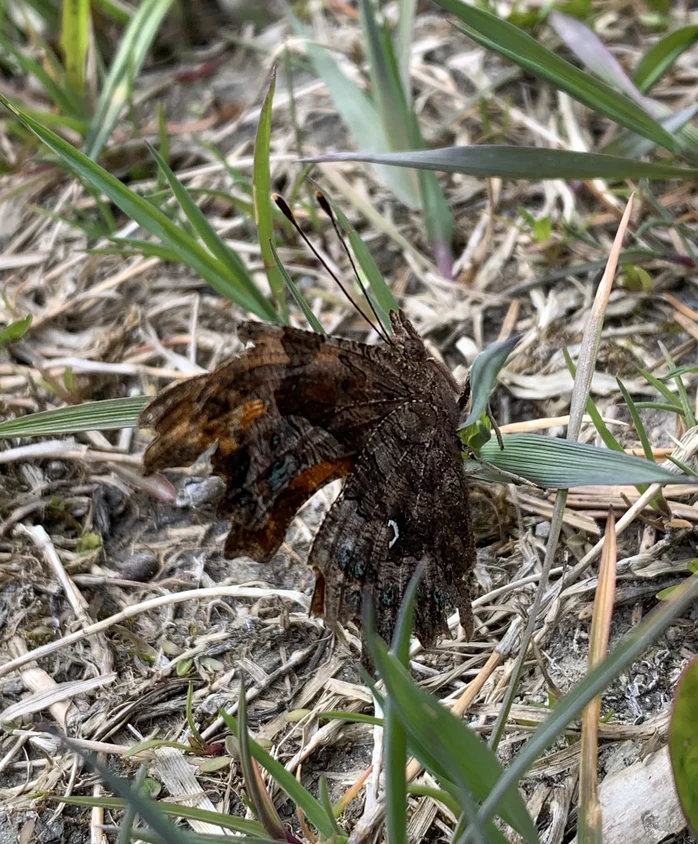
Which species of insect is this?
Polygonia c-album
